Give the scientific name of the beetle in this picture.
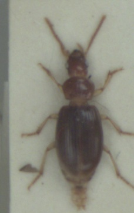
Bradycellus sharpi
